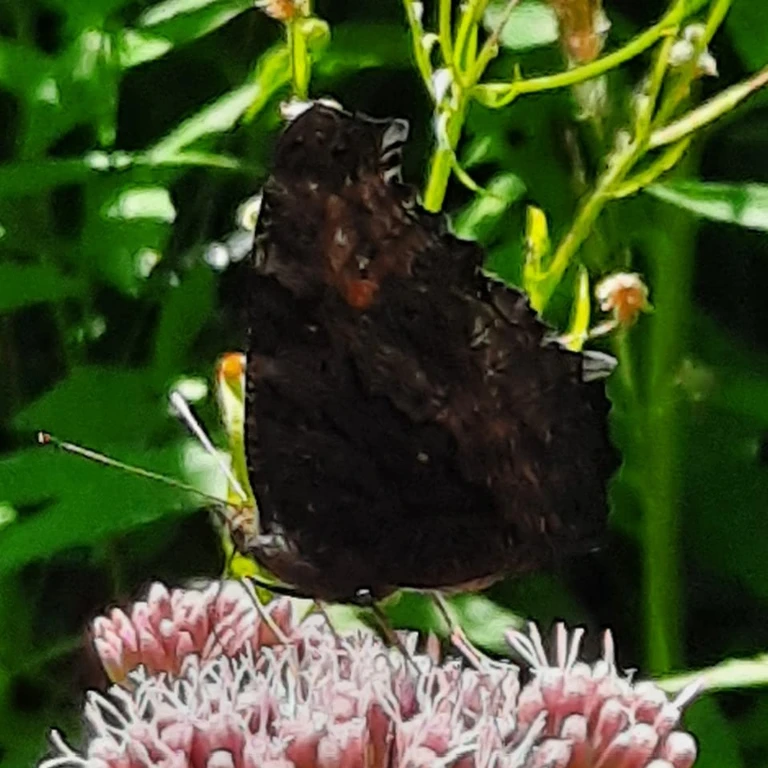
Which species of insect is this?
Aglais io
